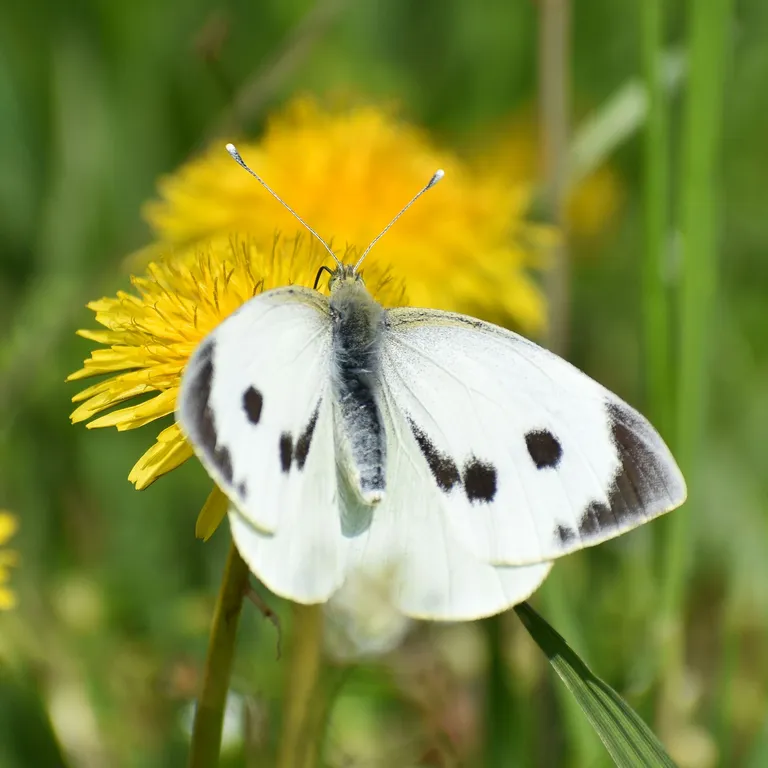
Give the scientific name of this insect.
Pieris brassicae
